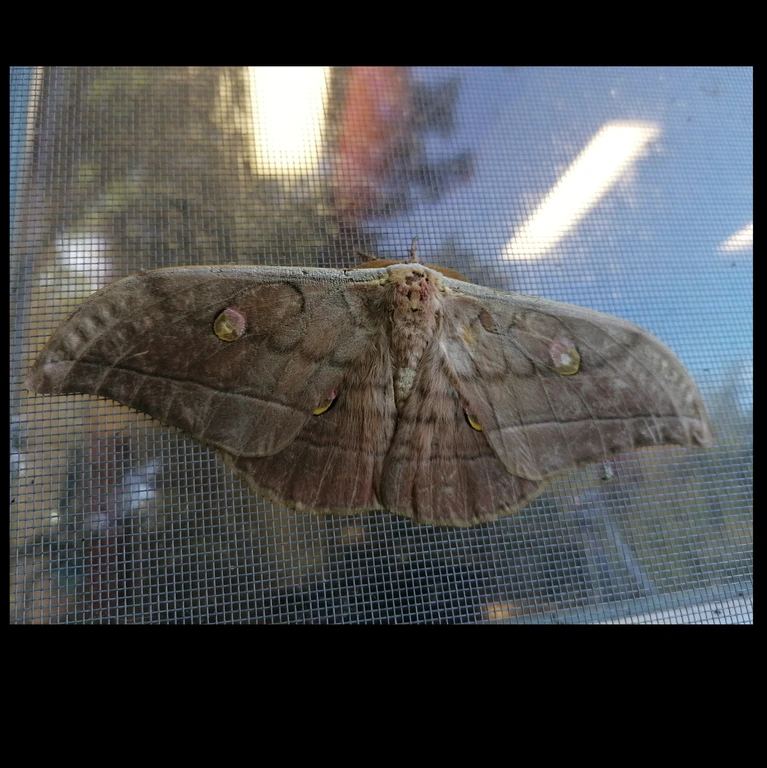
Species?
Antheraea yamamai
